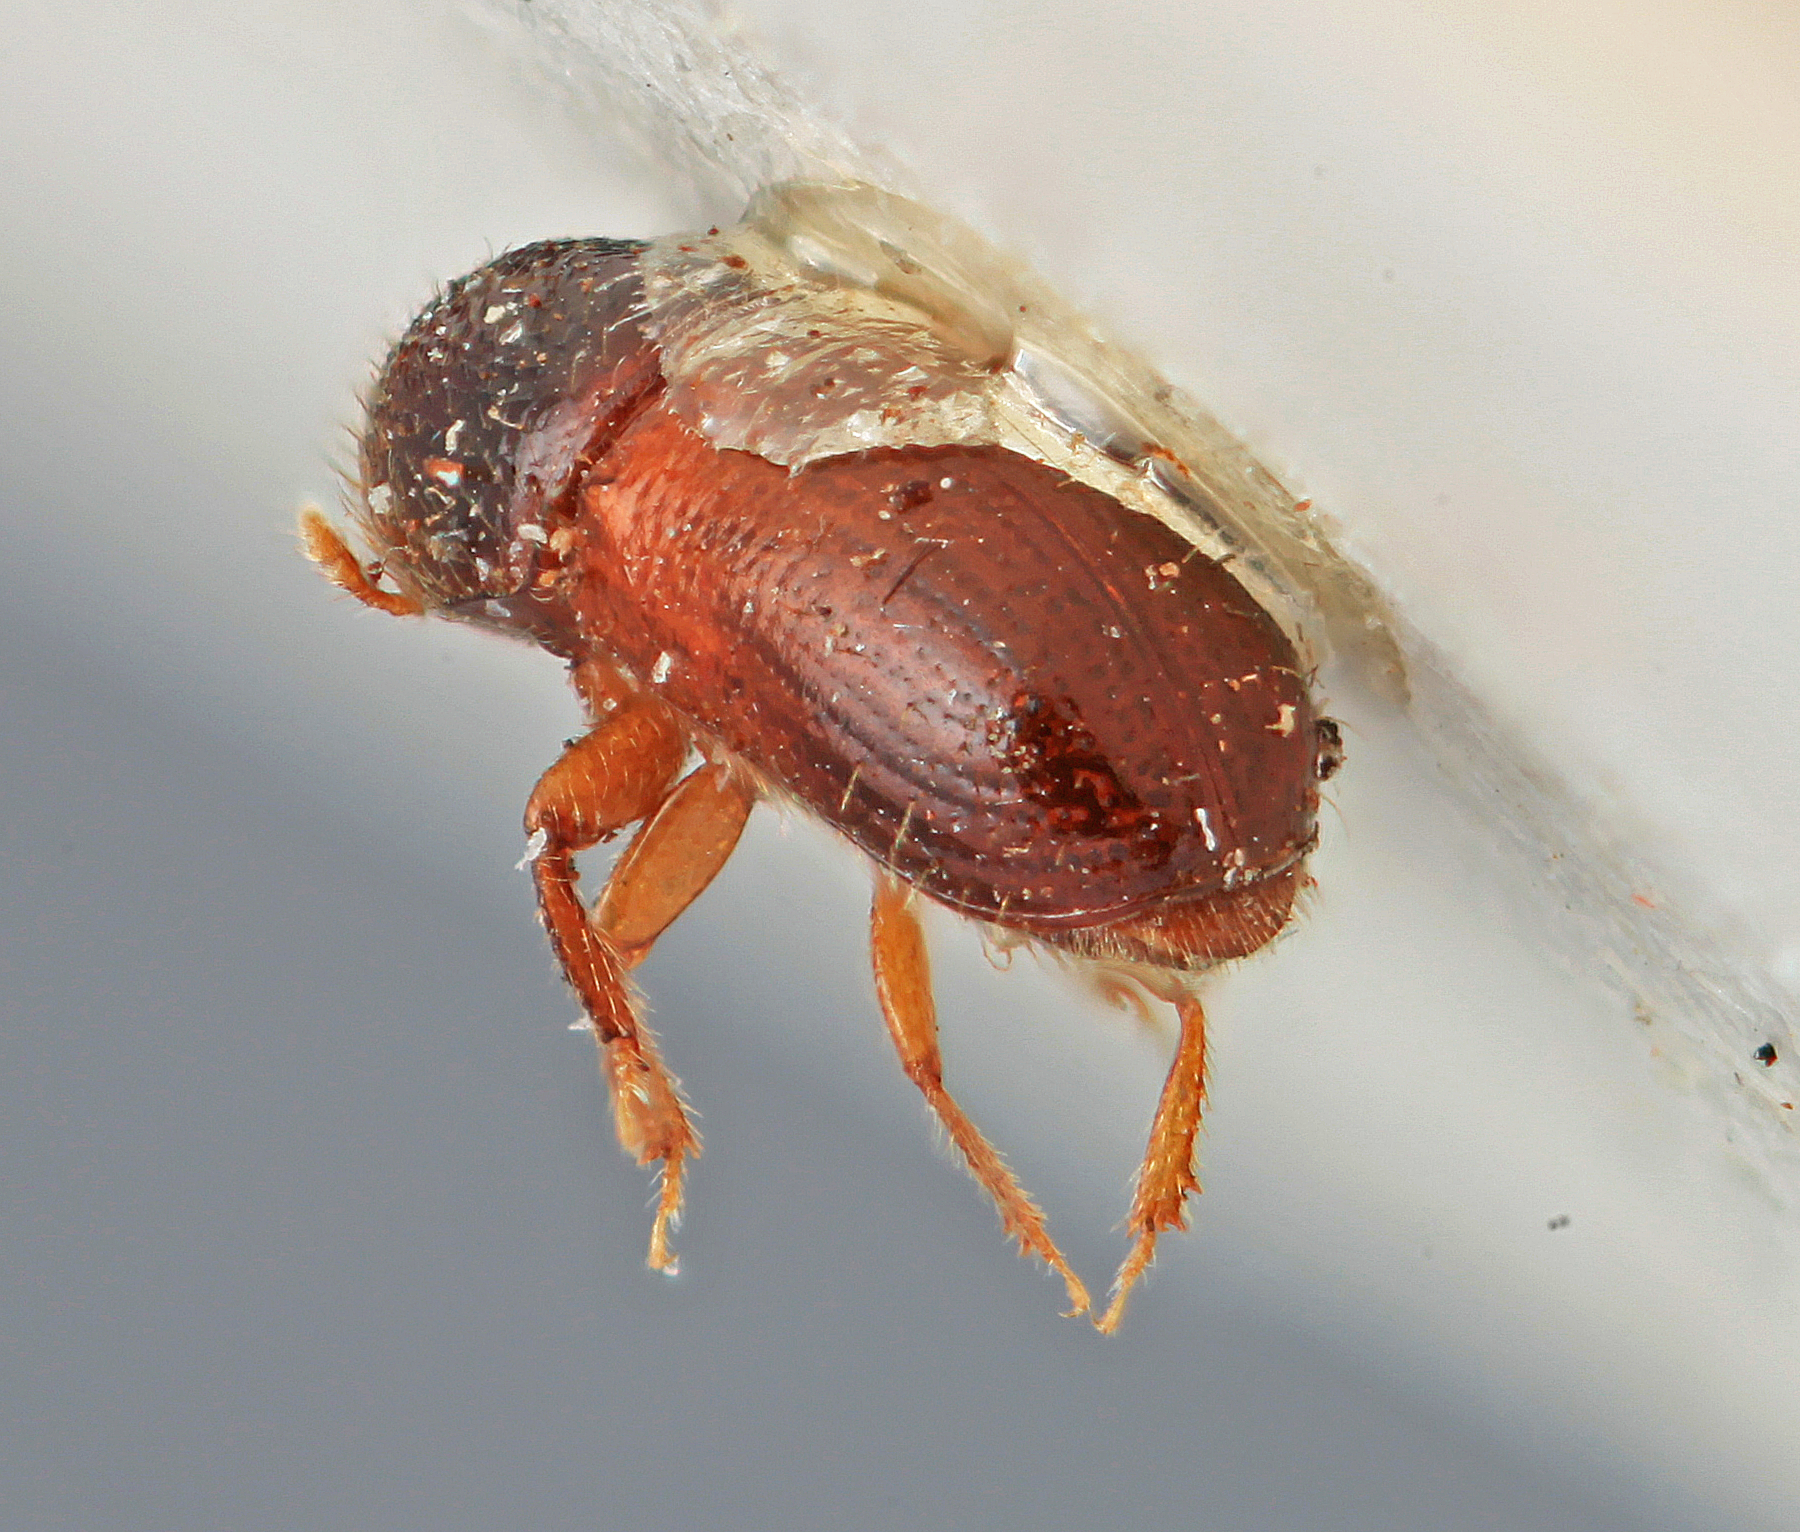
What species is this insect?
Araptus convexifrons
